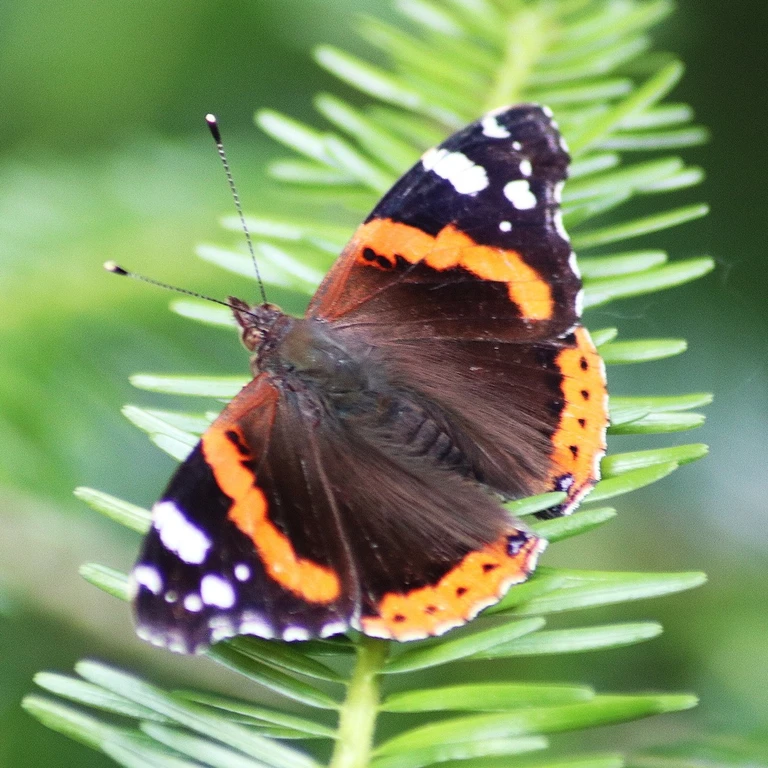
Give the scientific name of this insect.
Vanessa atalanta
